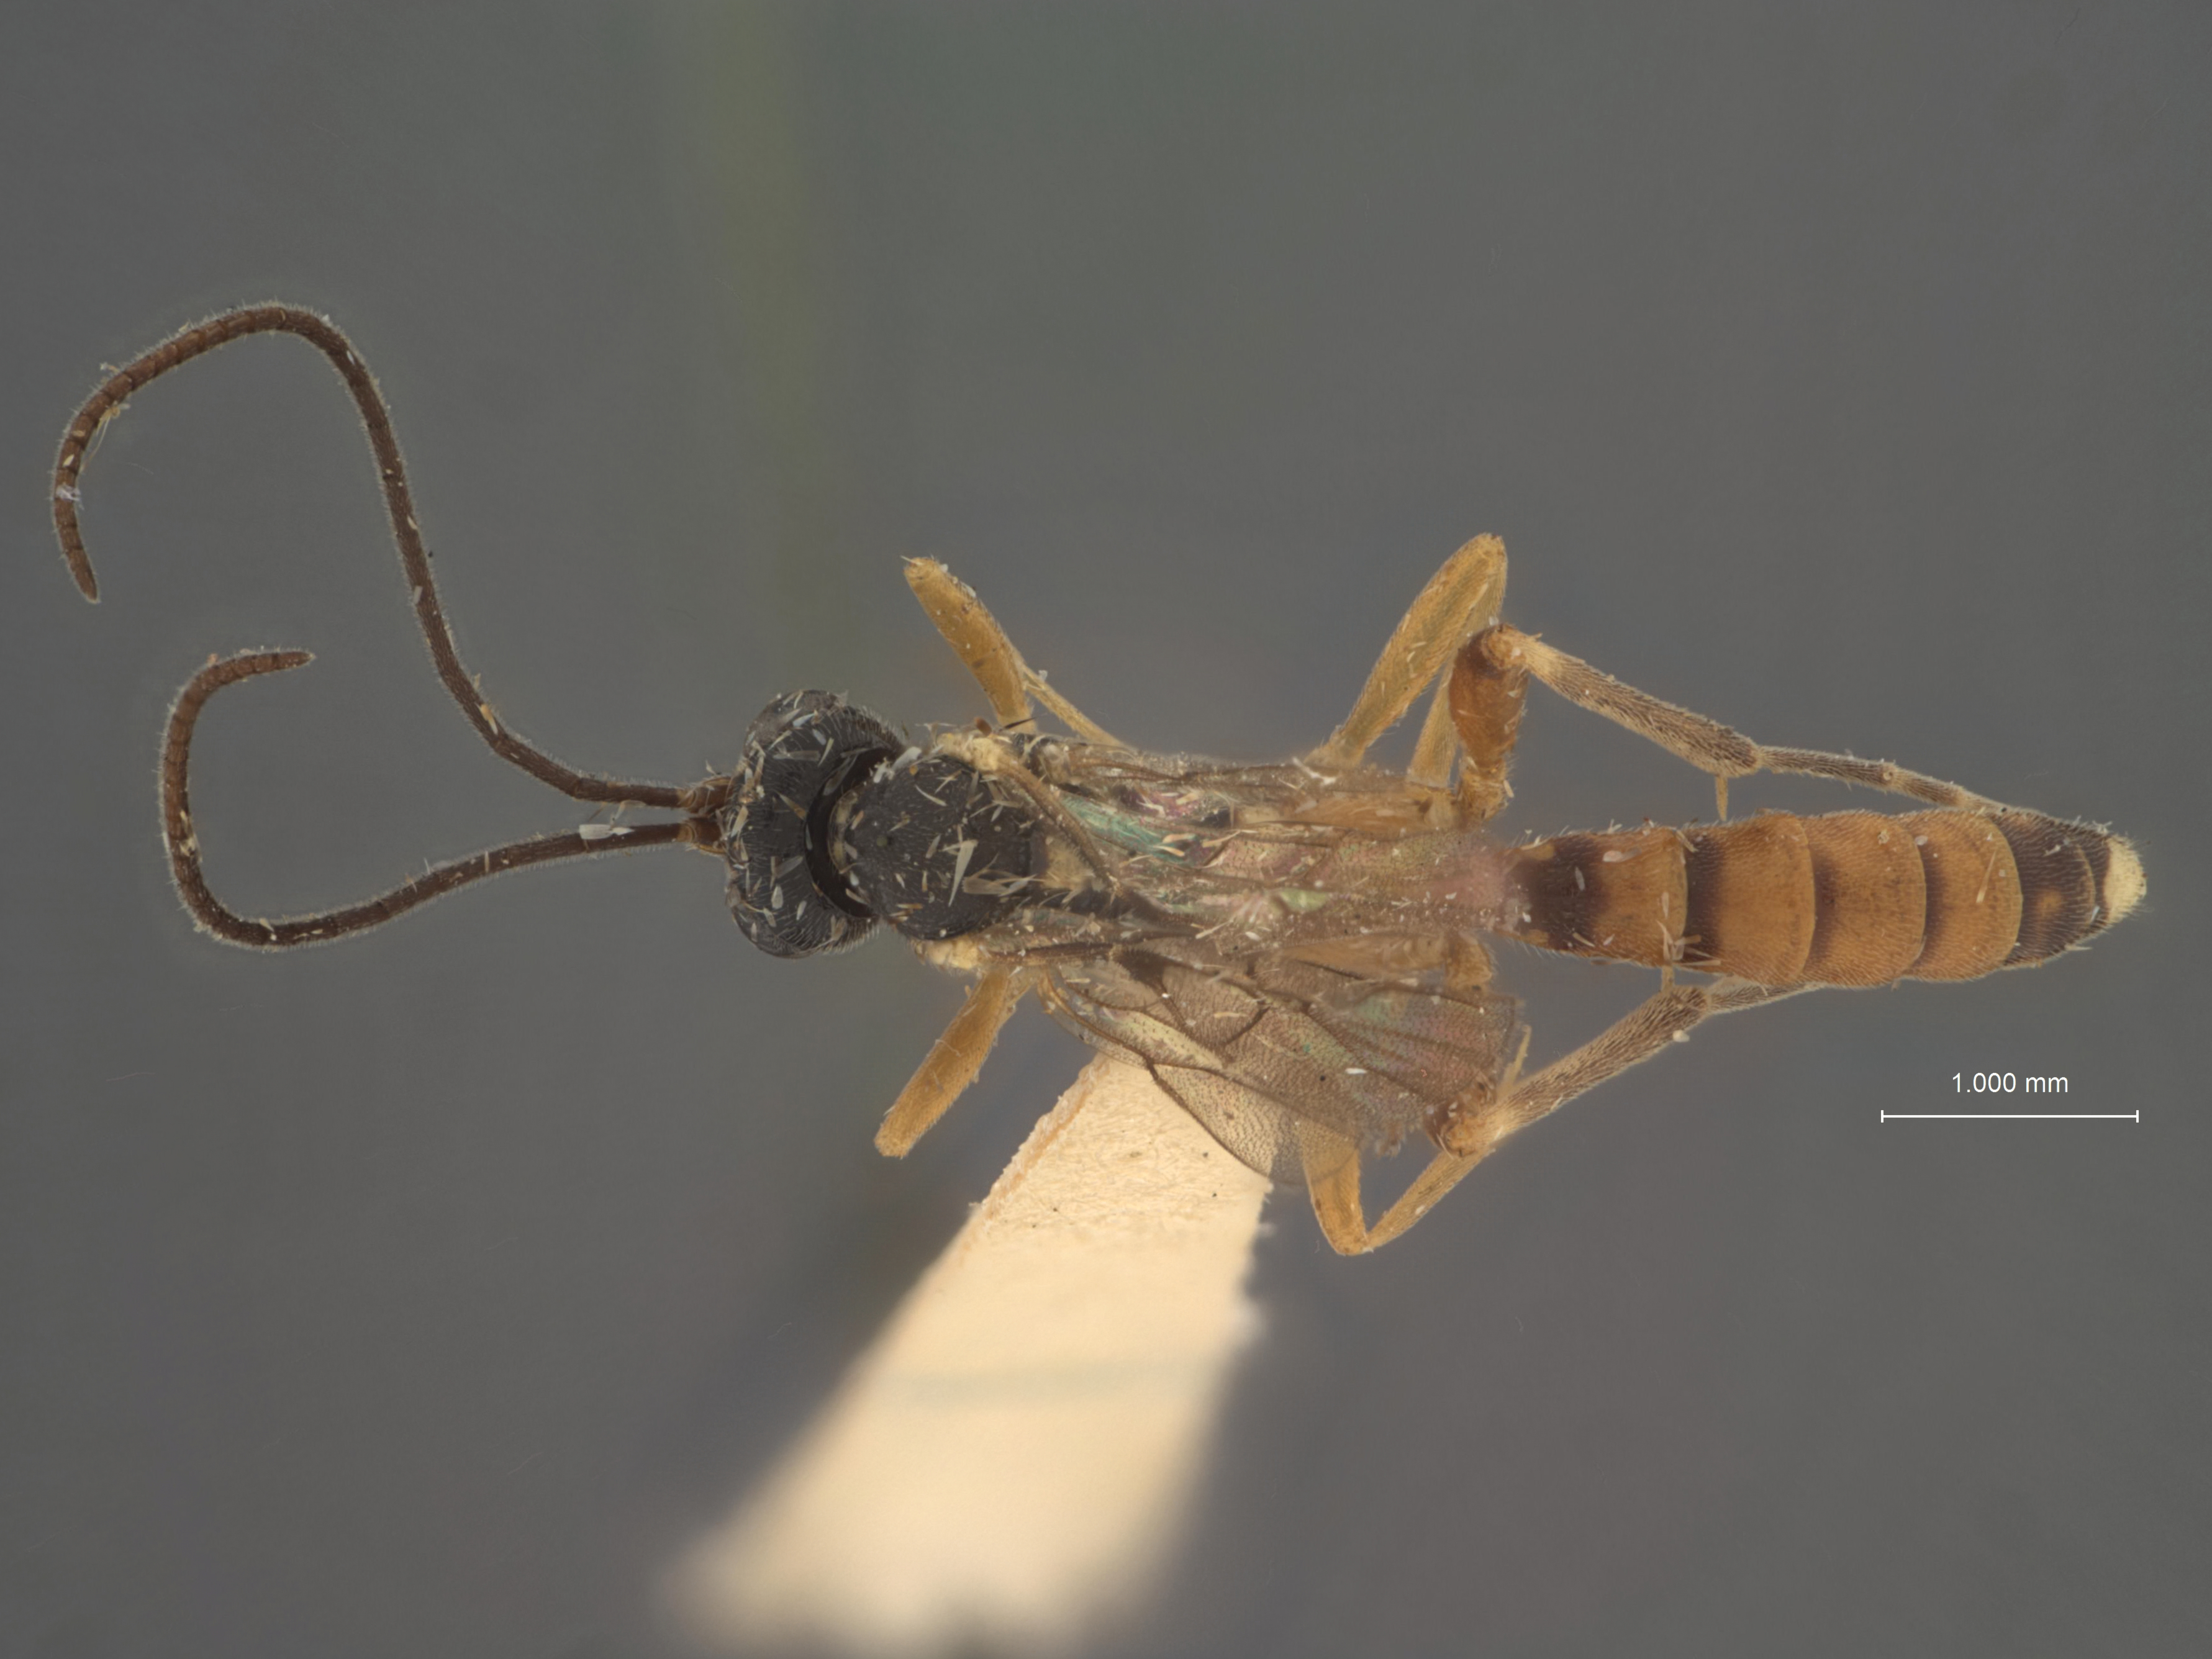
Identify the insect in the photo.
Spilocryptus propodeum
